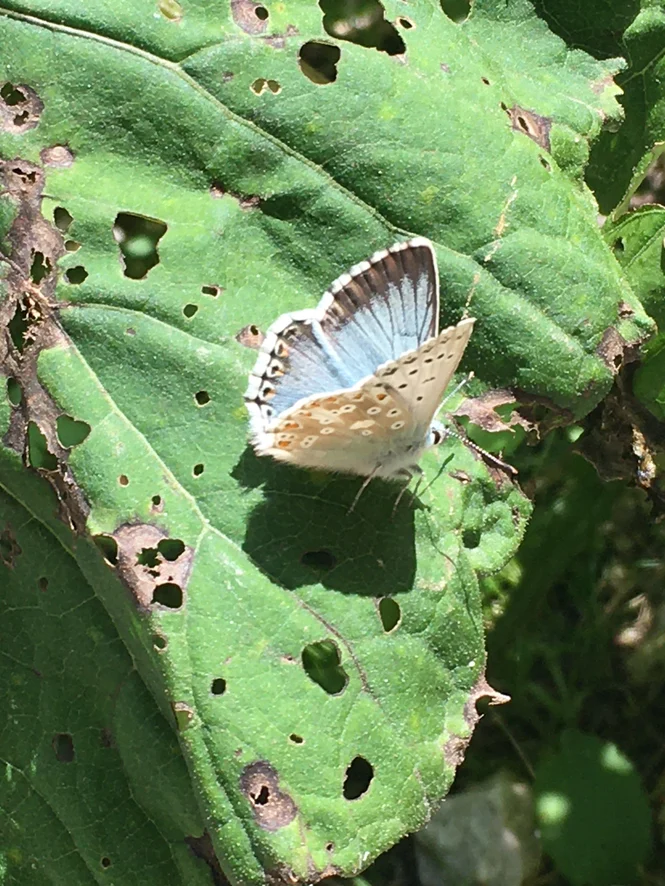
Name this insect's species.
Lysandra coridon
